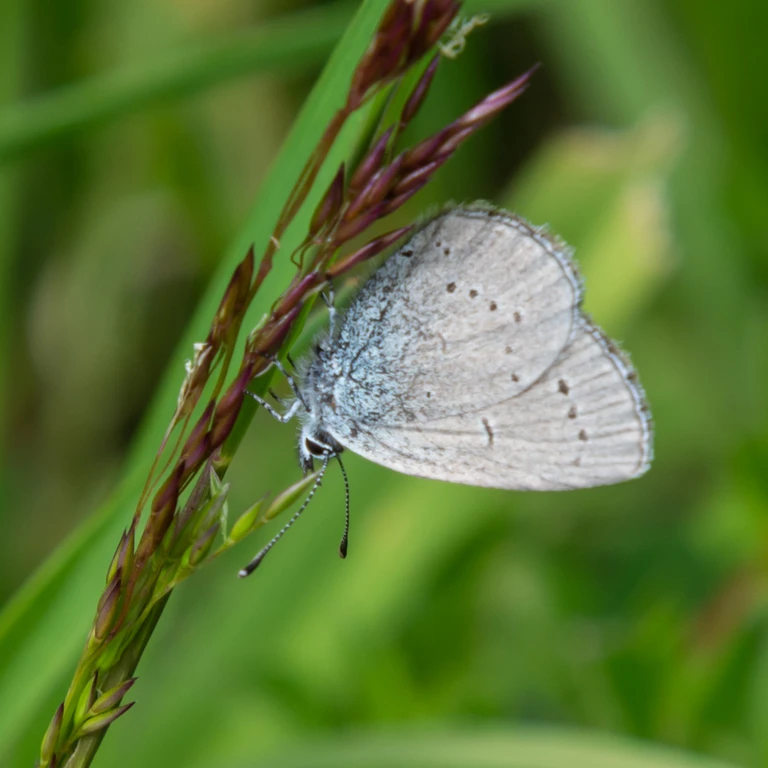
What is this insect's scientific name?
Cyaniris semiargus
